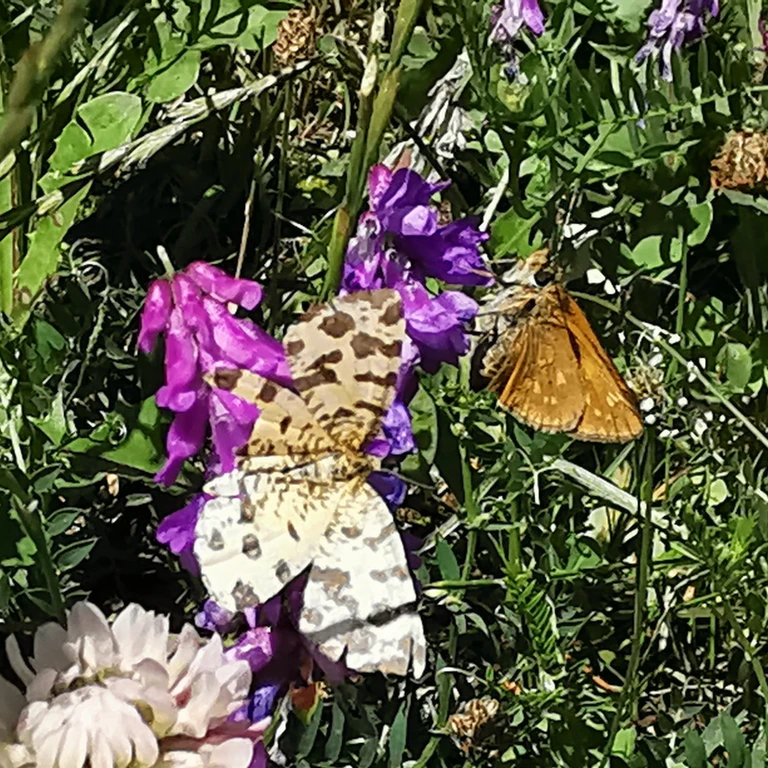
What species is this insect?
Pseudopanthera macularia
